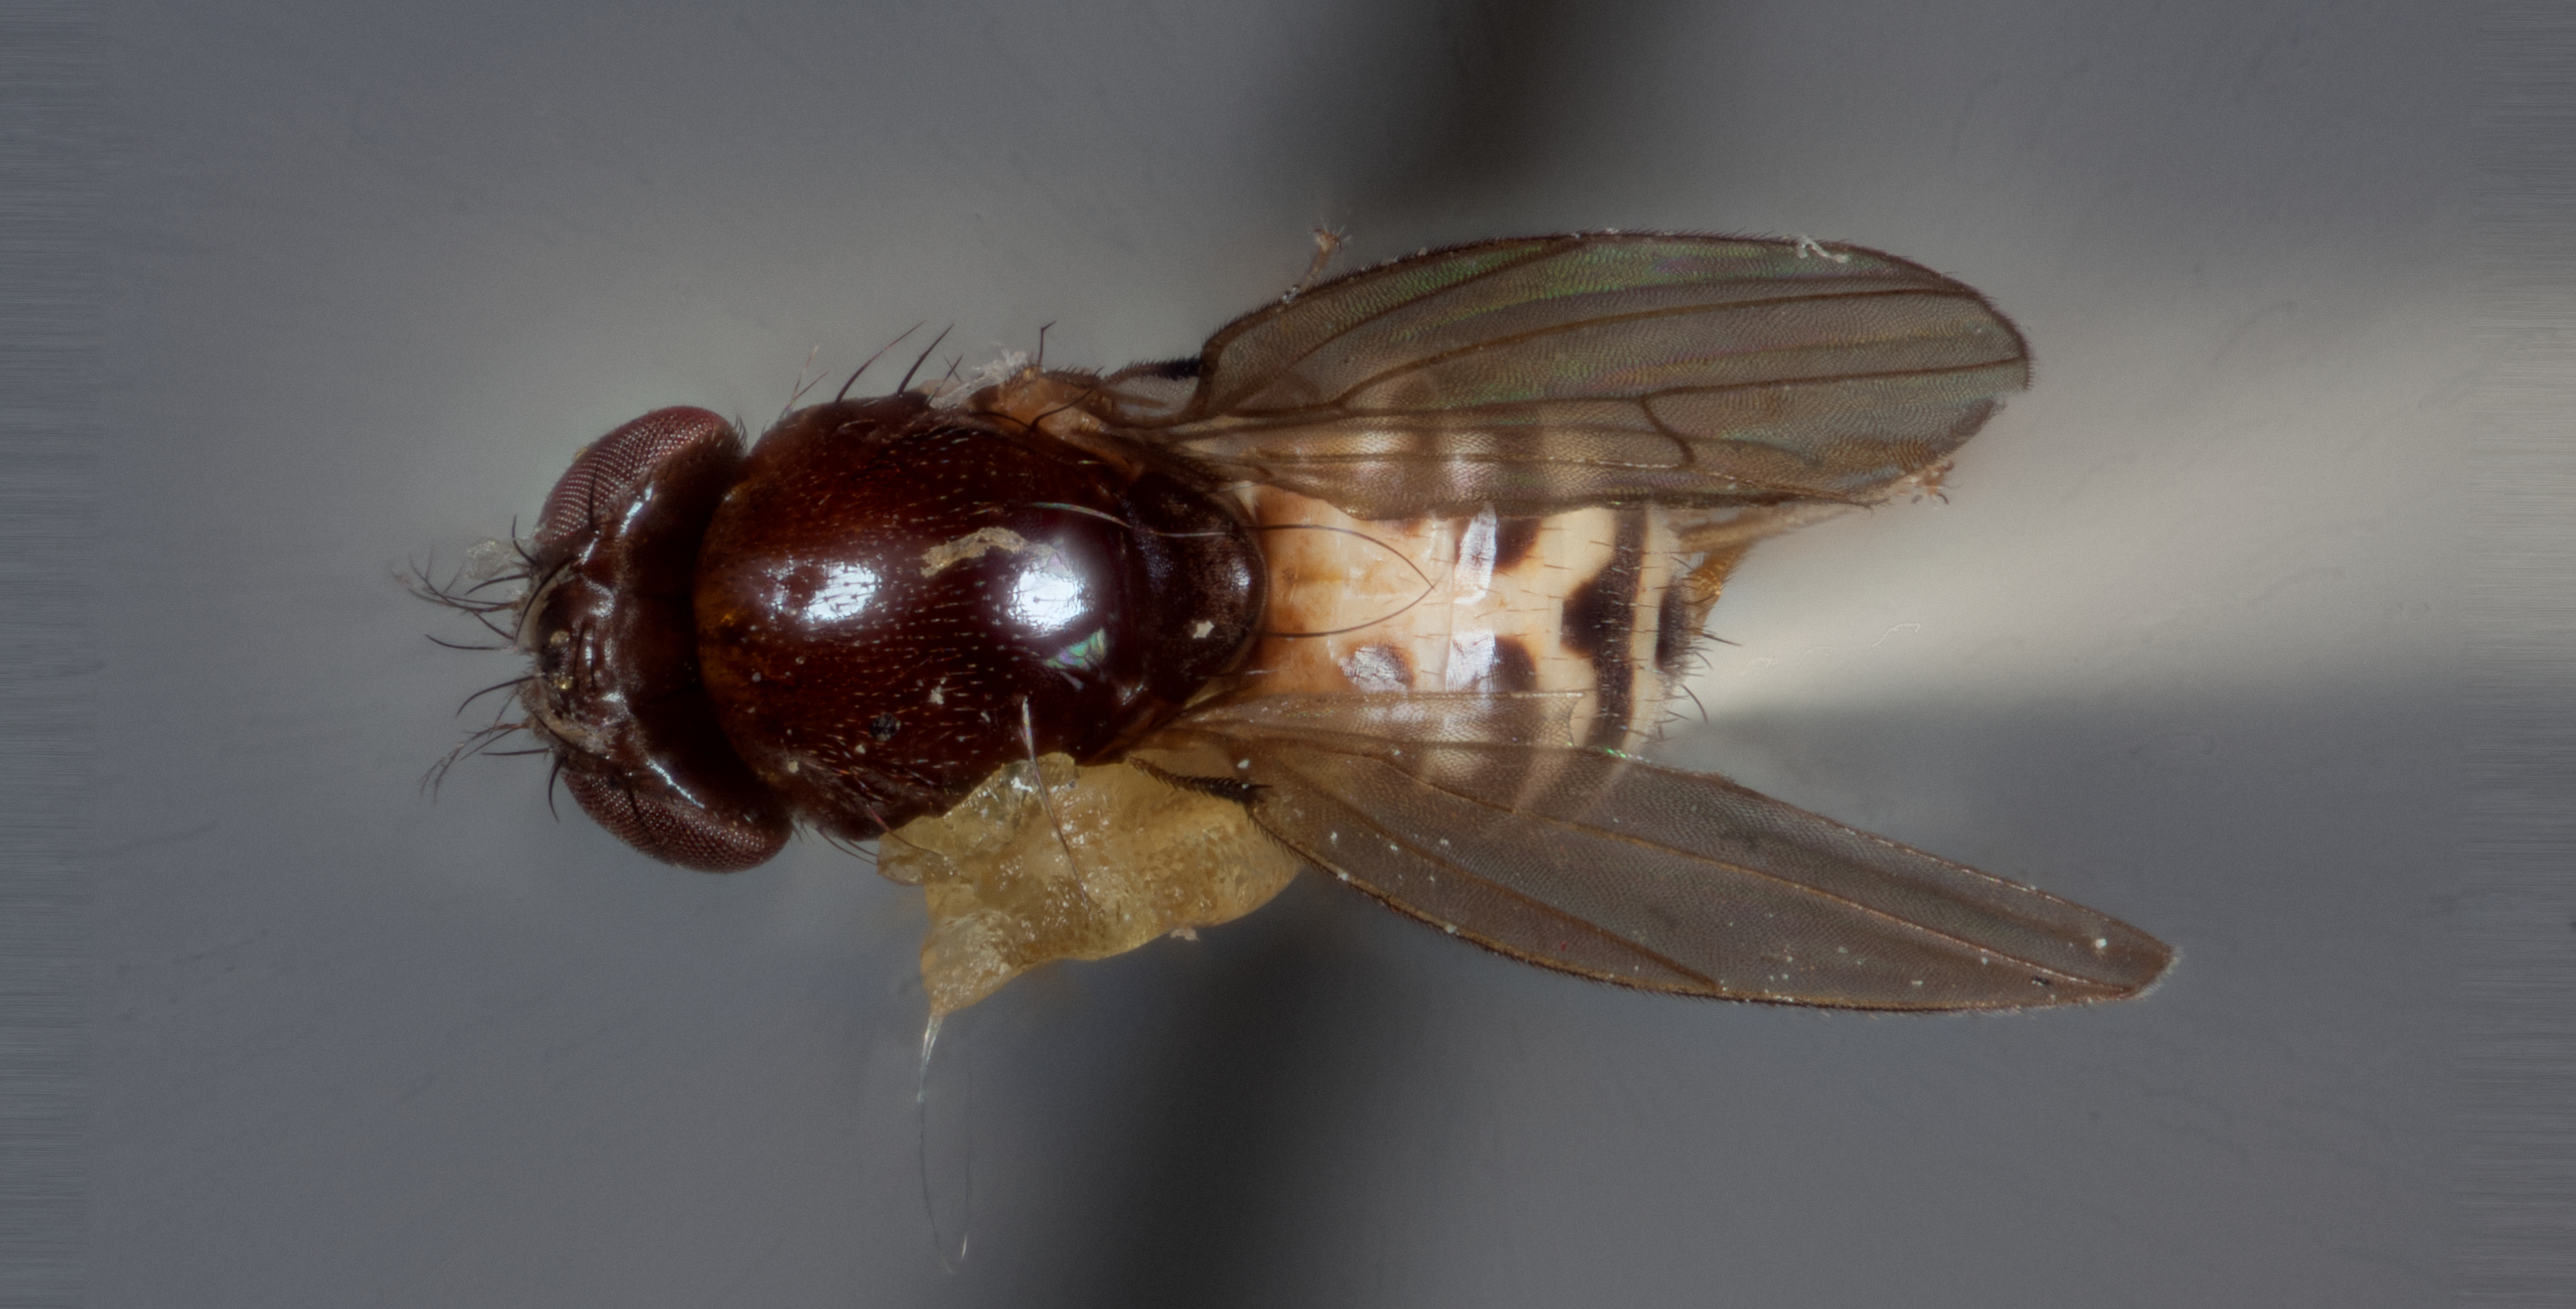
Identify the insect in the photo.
Mycodrosophila claytonae
